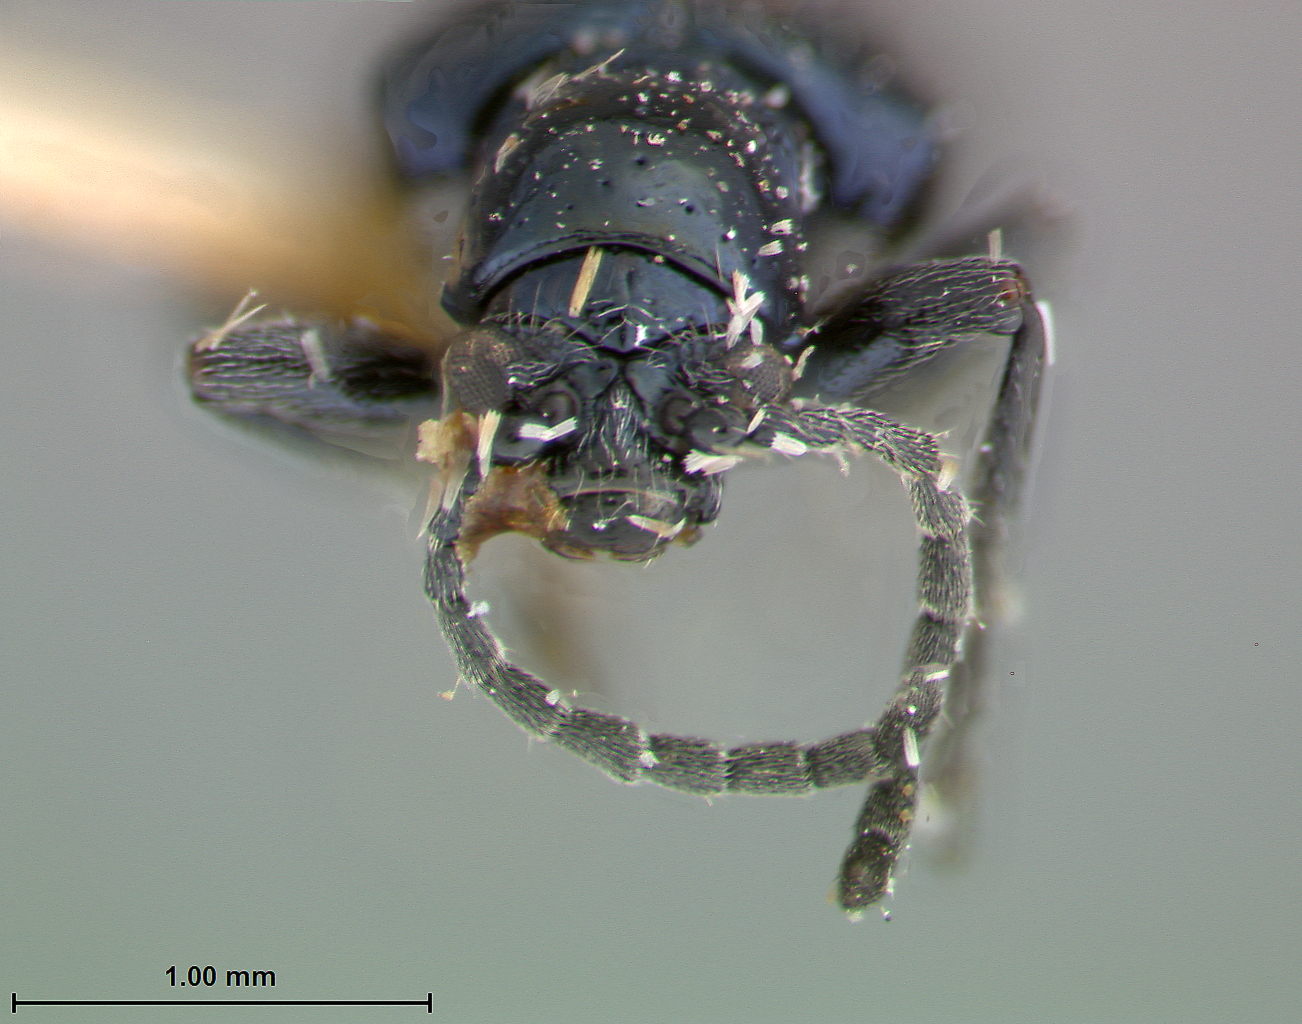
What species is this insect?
Lema viridula (also Oulema viridula)
